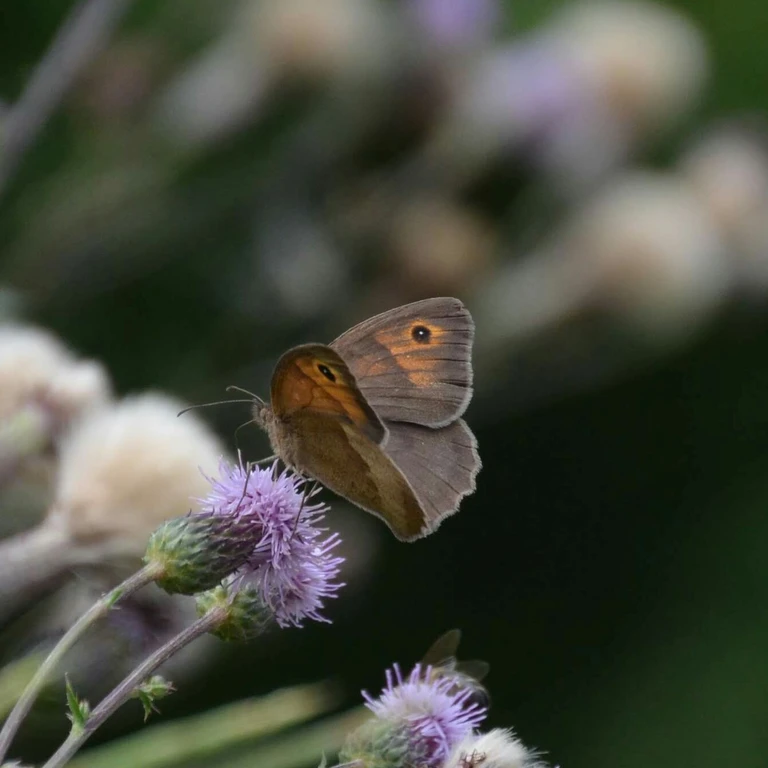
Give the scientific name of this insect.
Maniola jurtina
